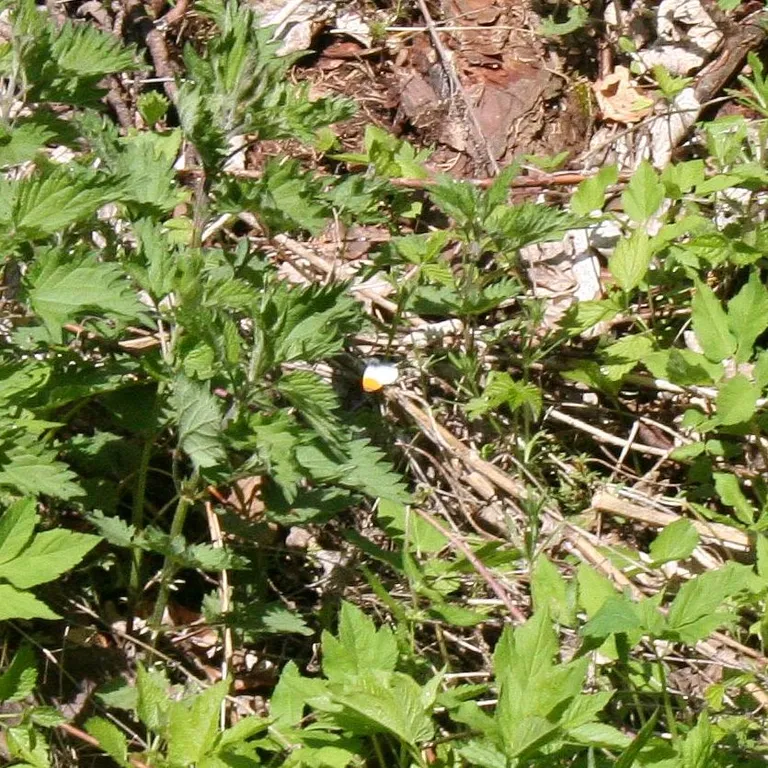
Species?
Anthocharis cardamines
